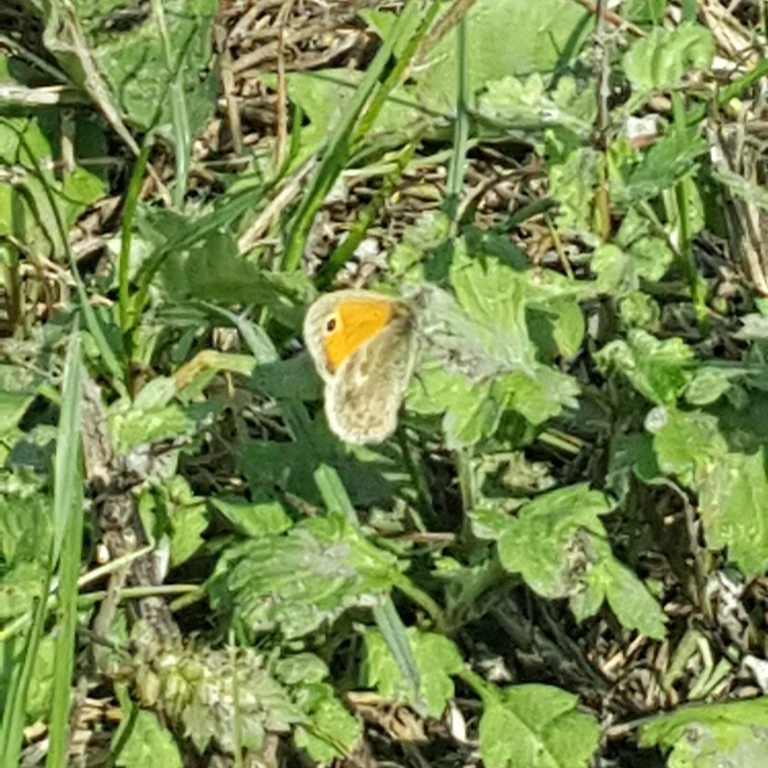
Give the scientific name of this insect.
Coenonympha pamphilus
